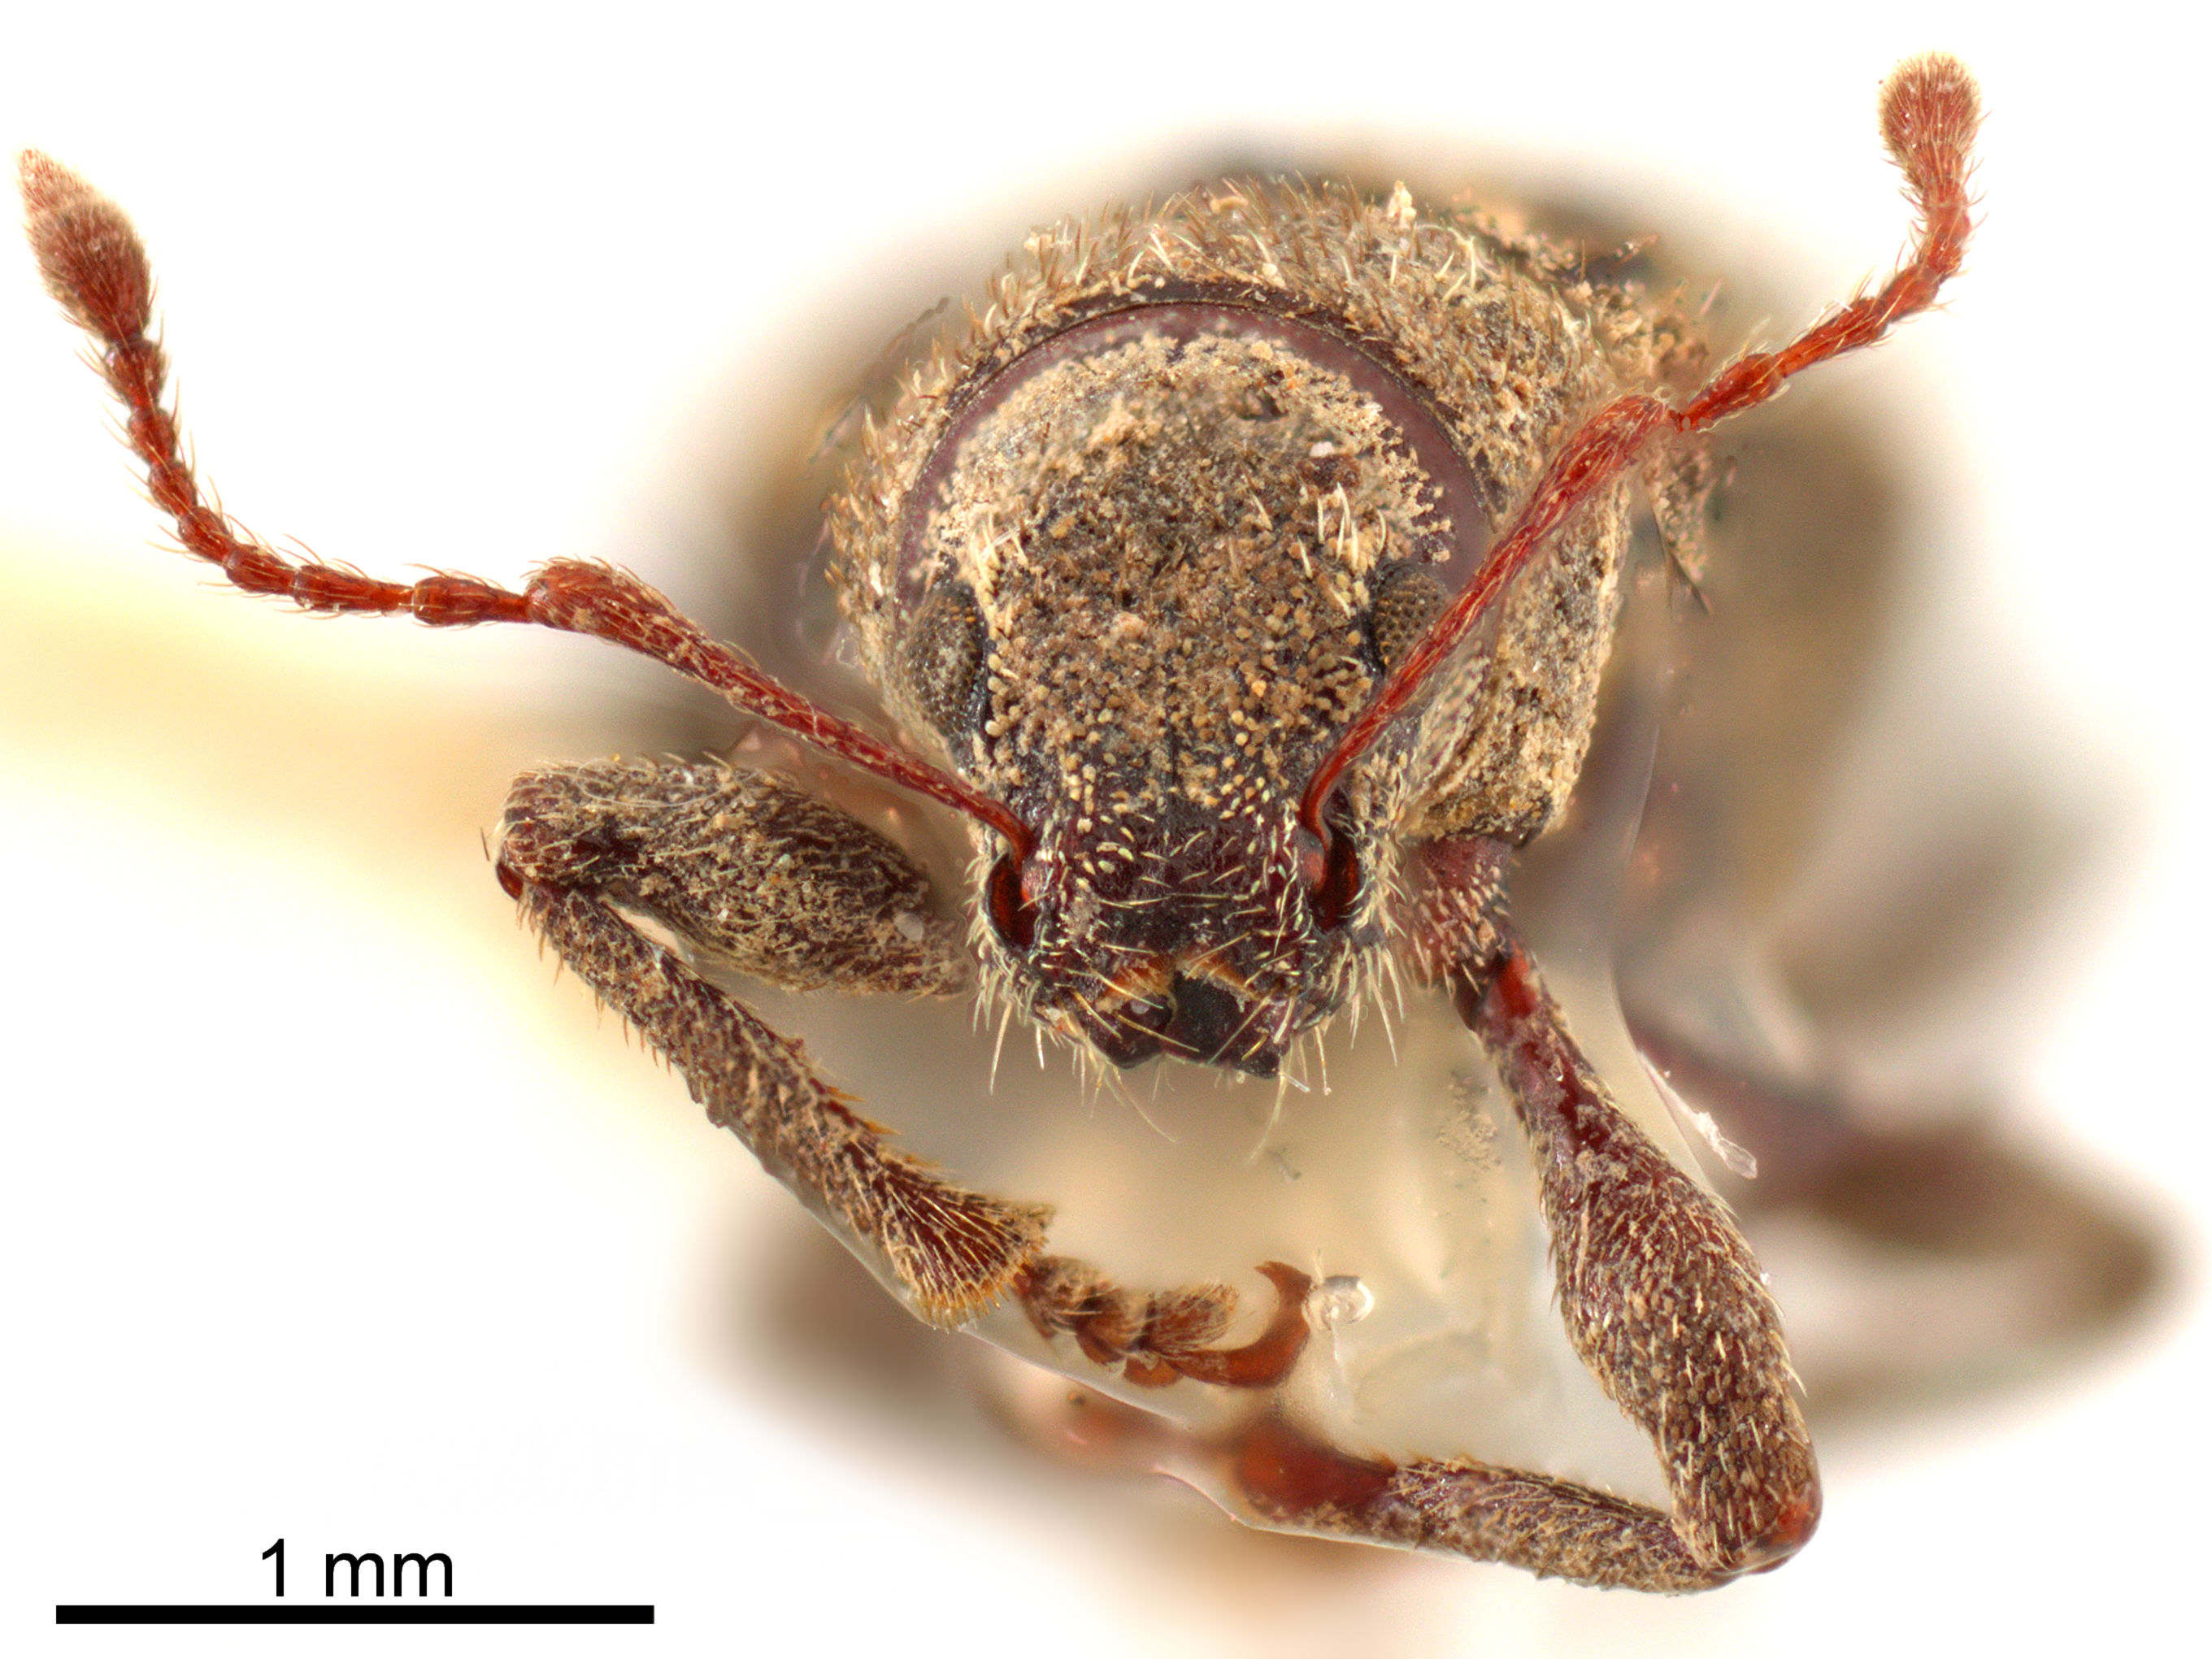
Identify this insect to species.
Nemocestes tuberculatus
